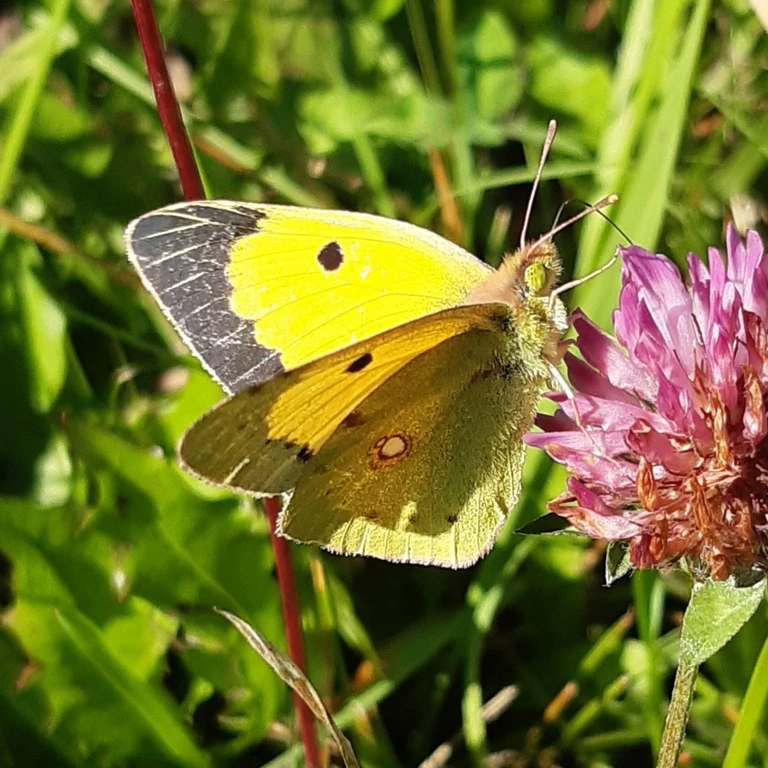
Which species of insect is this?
Colias croceus
